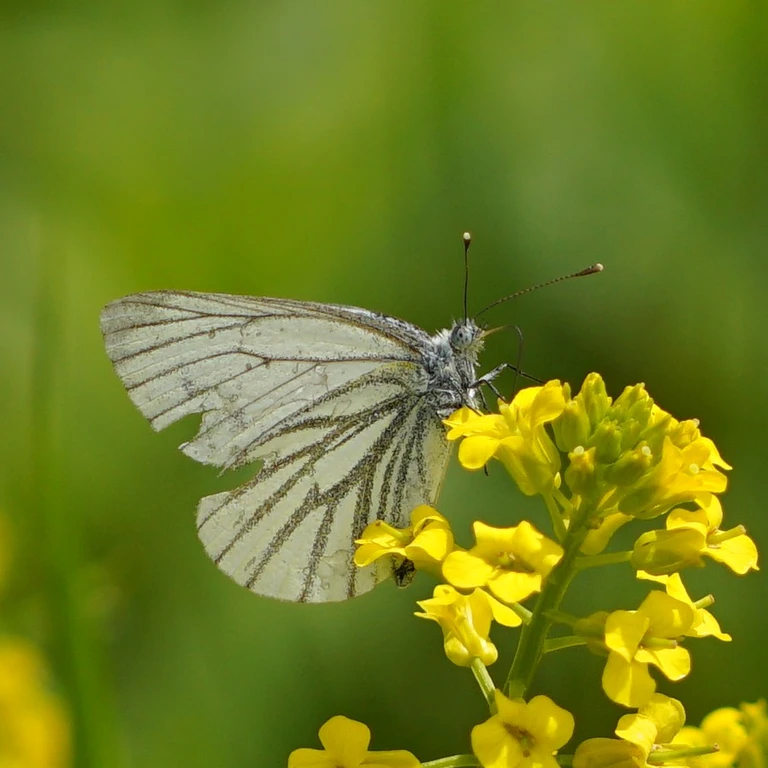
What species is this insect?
Pieris napi
